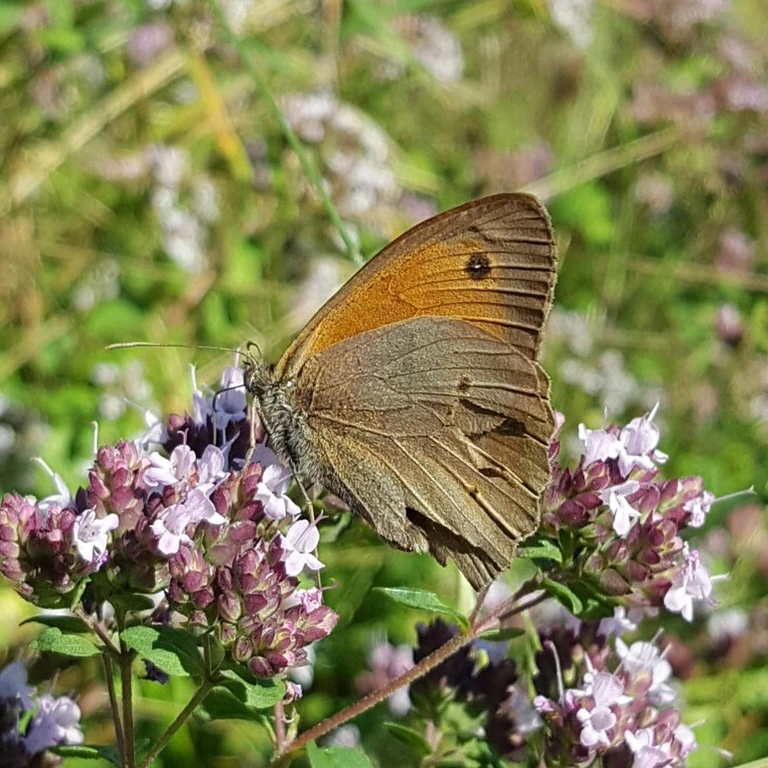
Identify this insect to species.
Maniola jurtina
